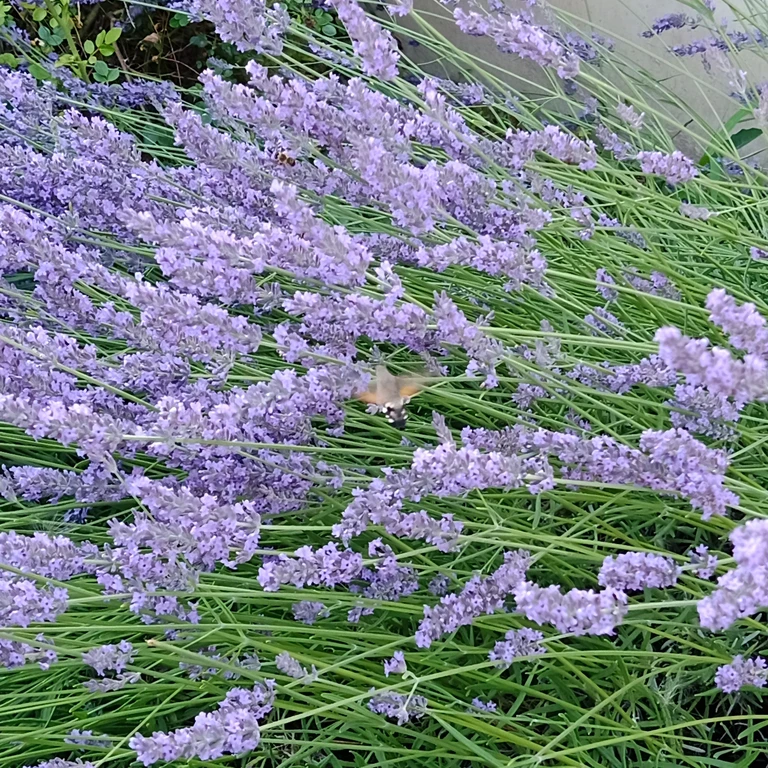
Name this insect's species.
Macroglossum stellatarum
